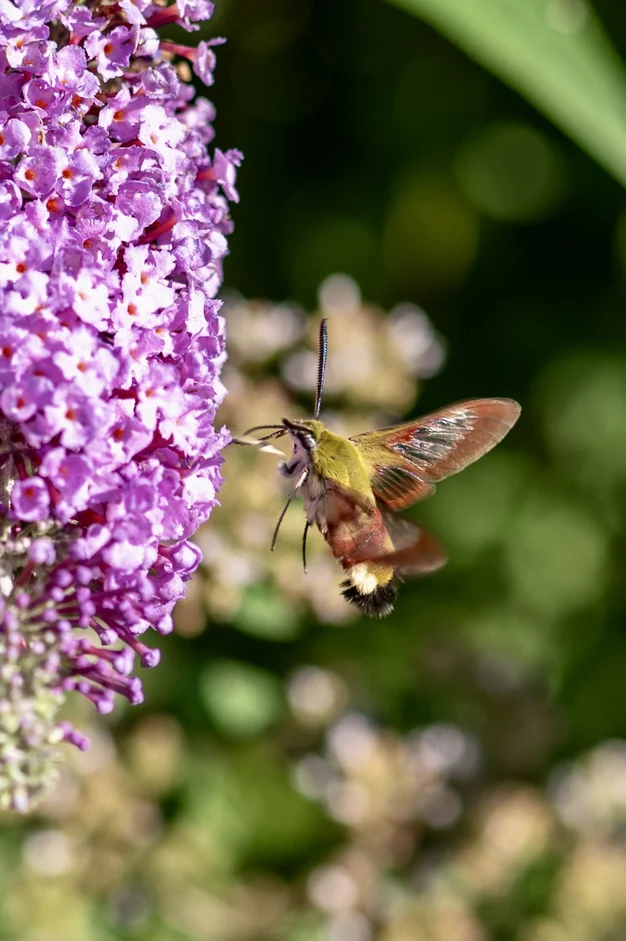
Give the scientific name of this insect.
Hemaris fuciformis
